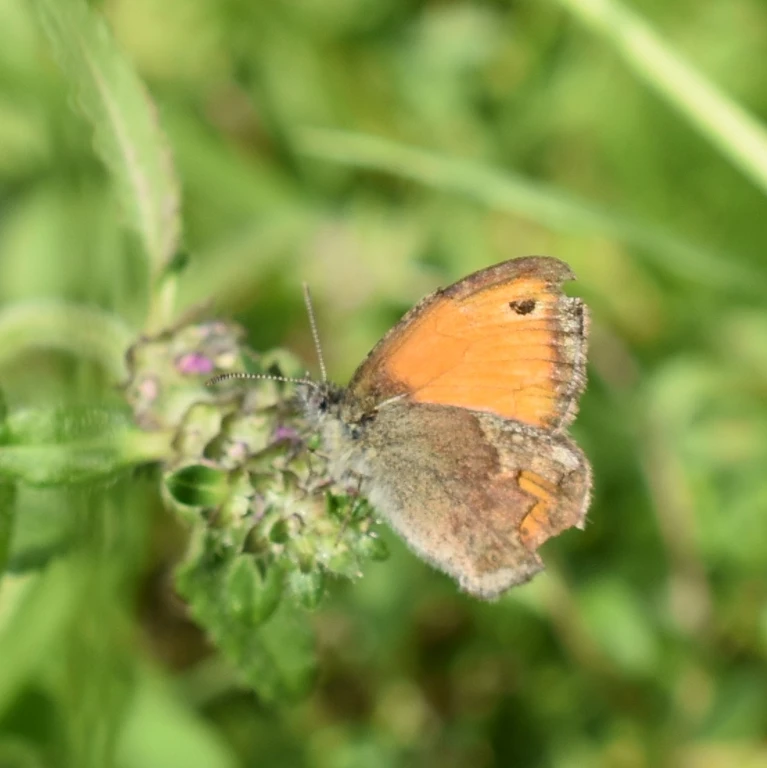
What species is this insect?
Coenonympha pamphilus
